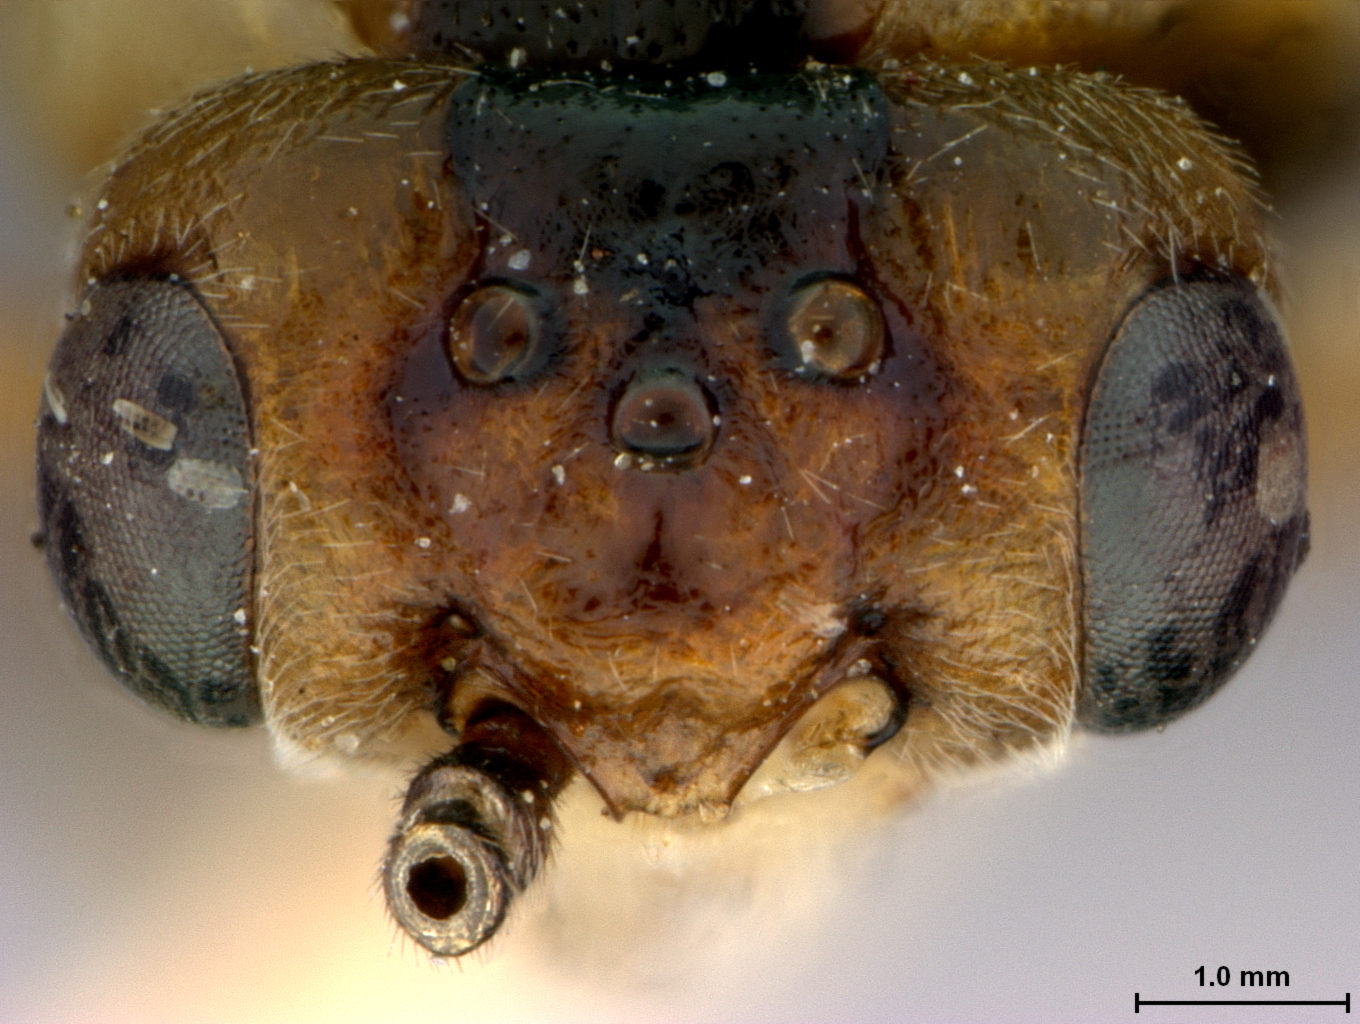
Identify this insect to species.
Pontania acuminata
